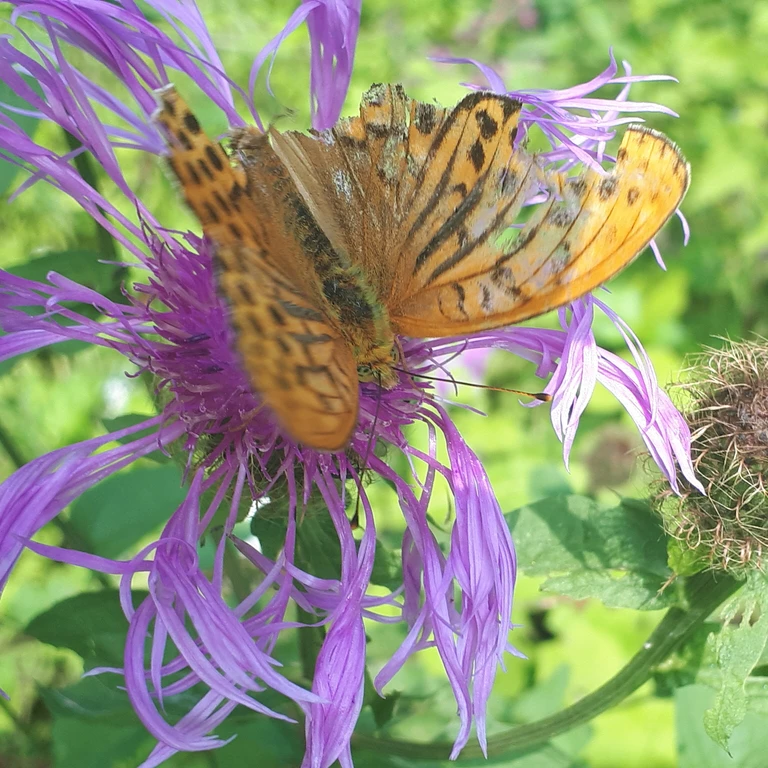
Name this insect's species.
Argynnis paphia
